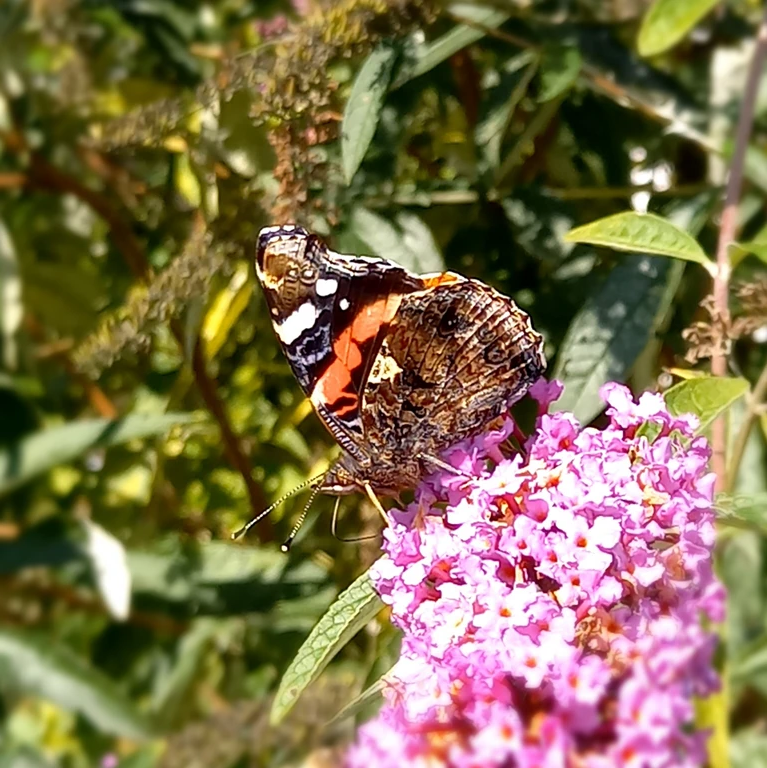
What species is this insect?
Vanessa atalanta
